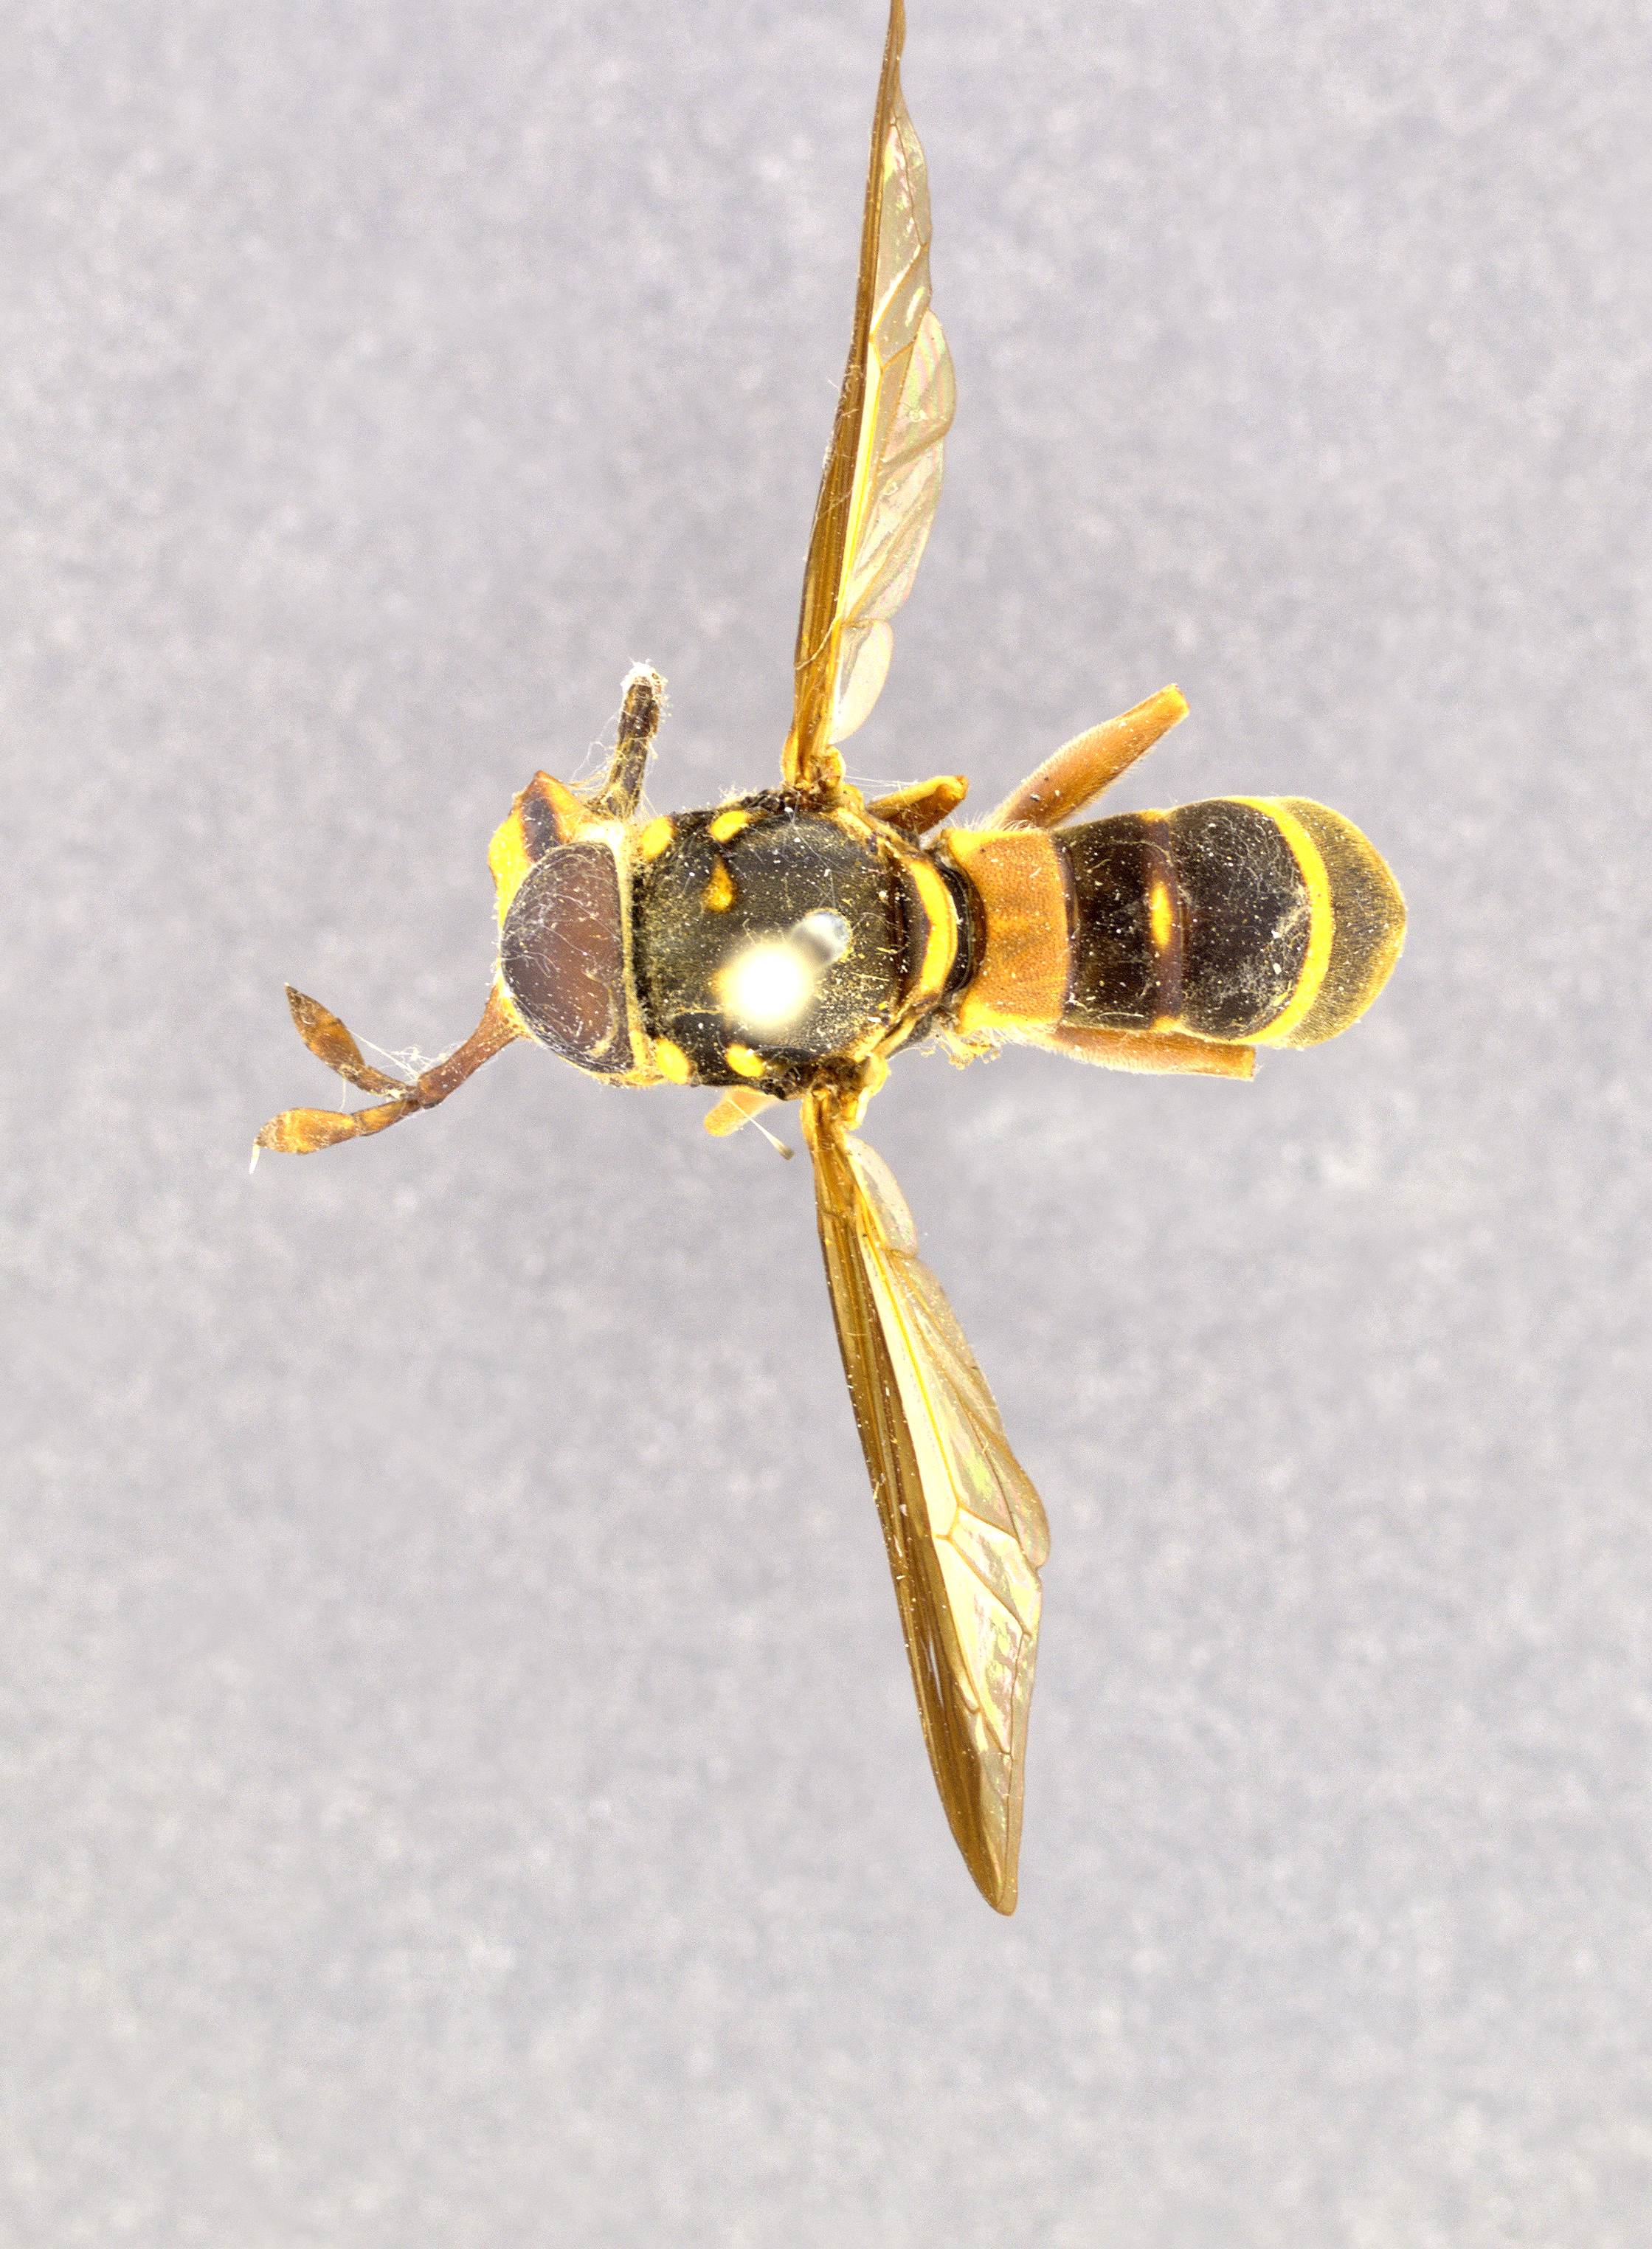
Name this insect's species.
Tenthredomyia saundersi
